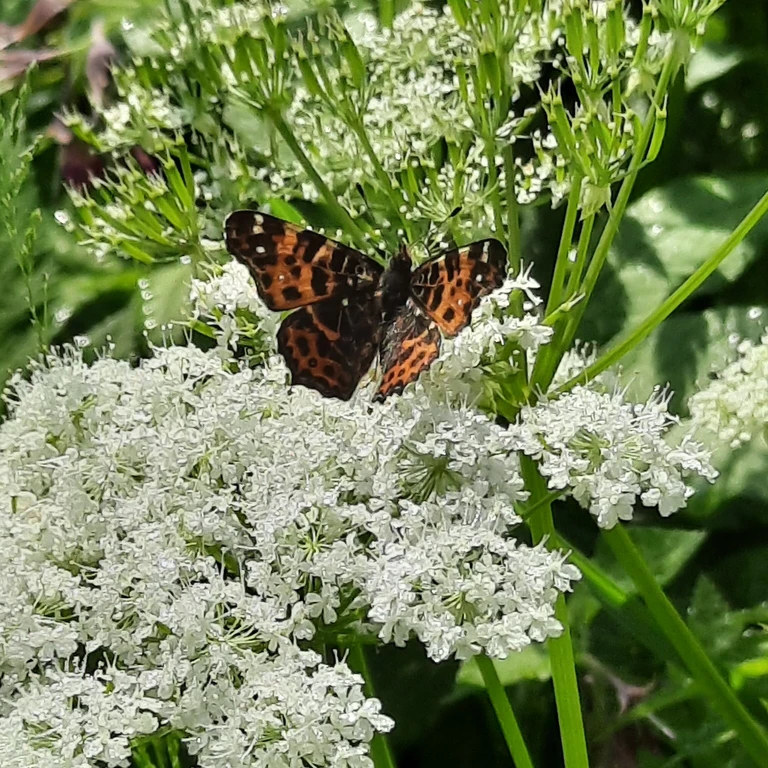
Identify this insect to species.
Araschnia levana
